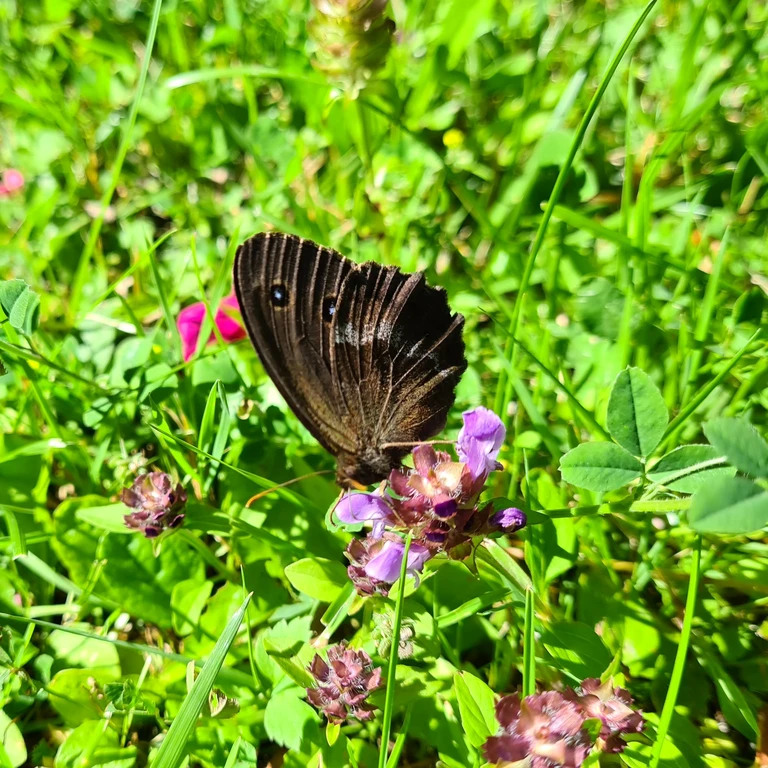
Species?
Minois dryas
